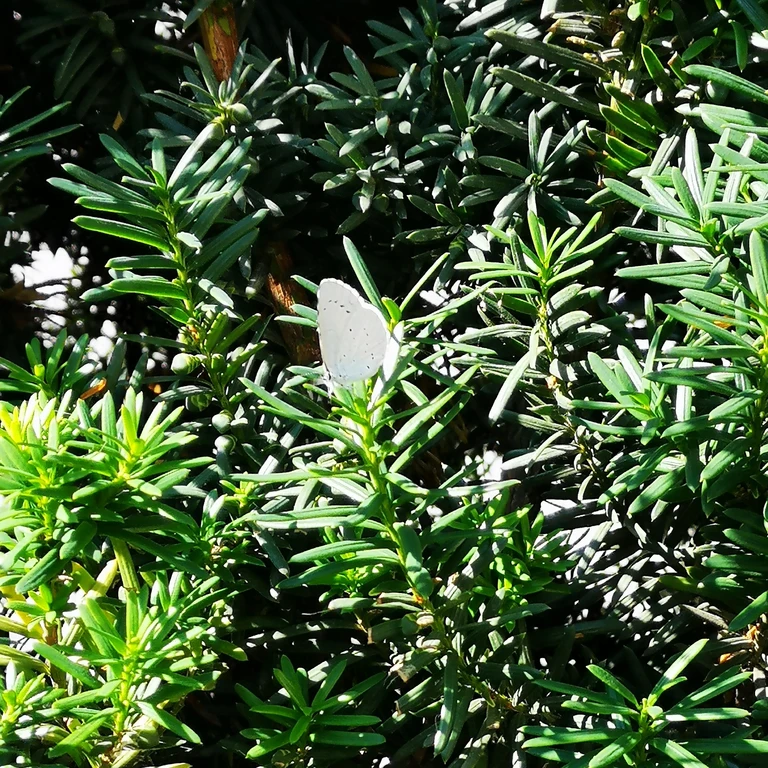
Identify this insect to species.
Celastrina argiolus
